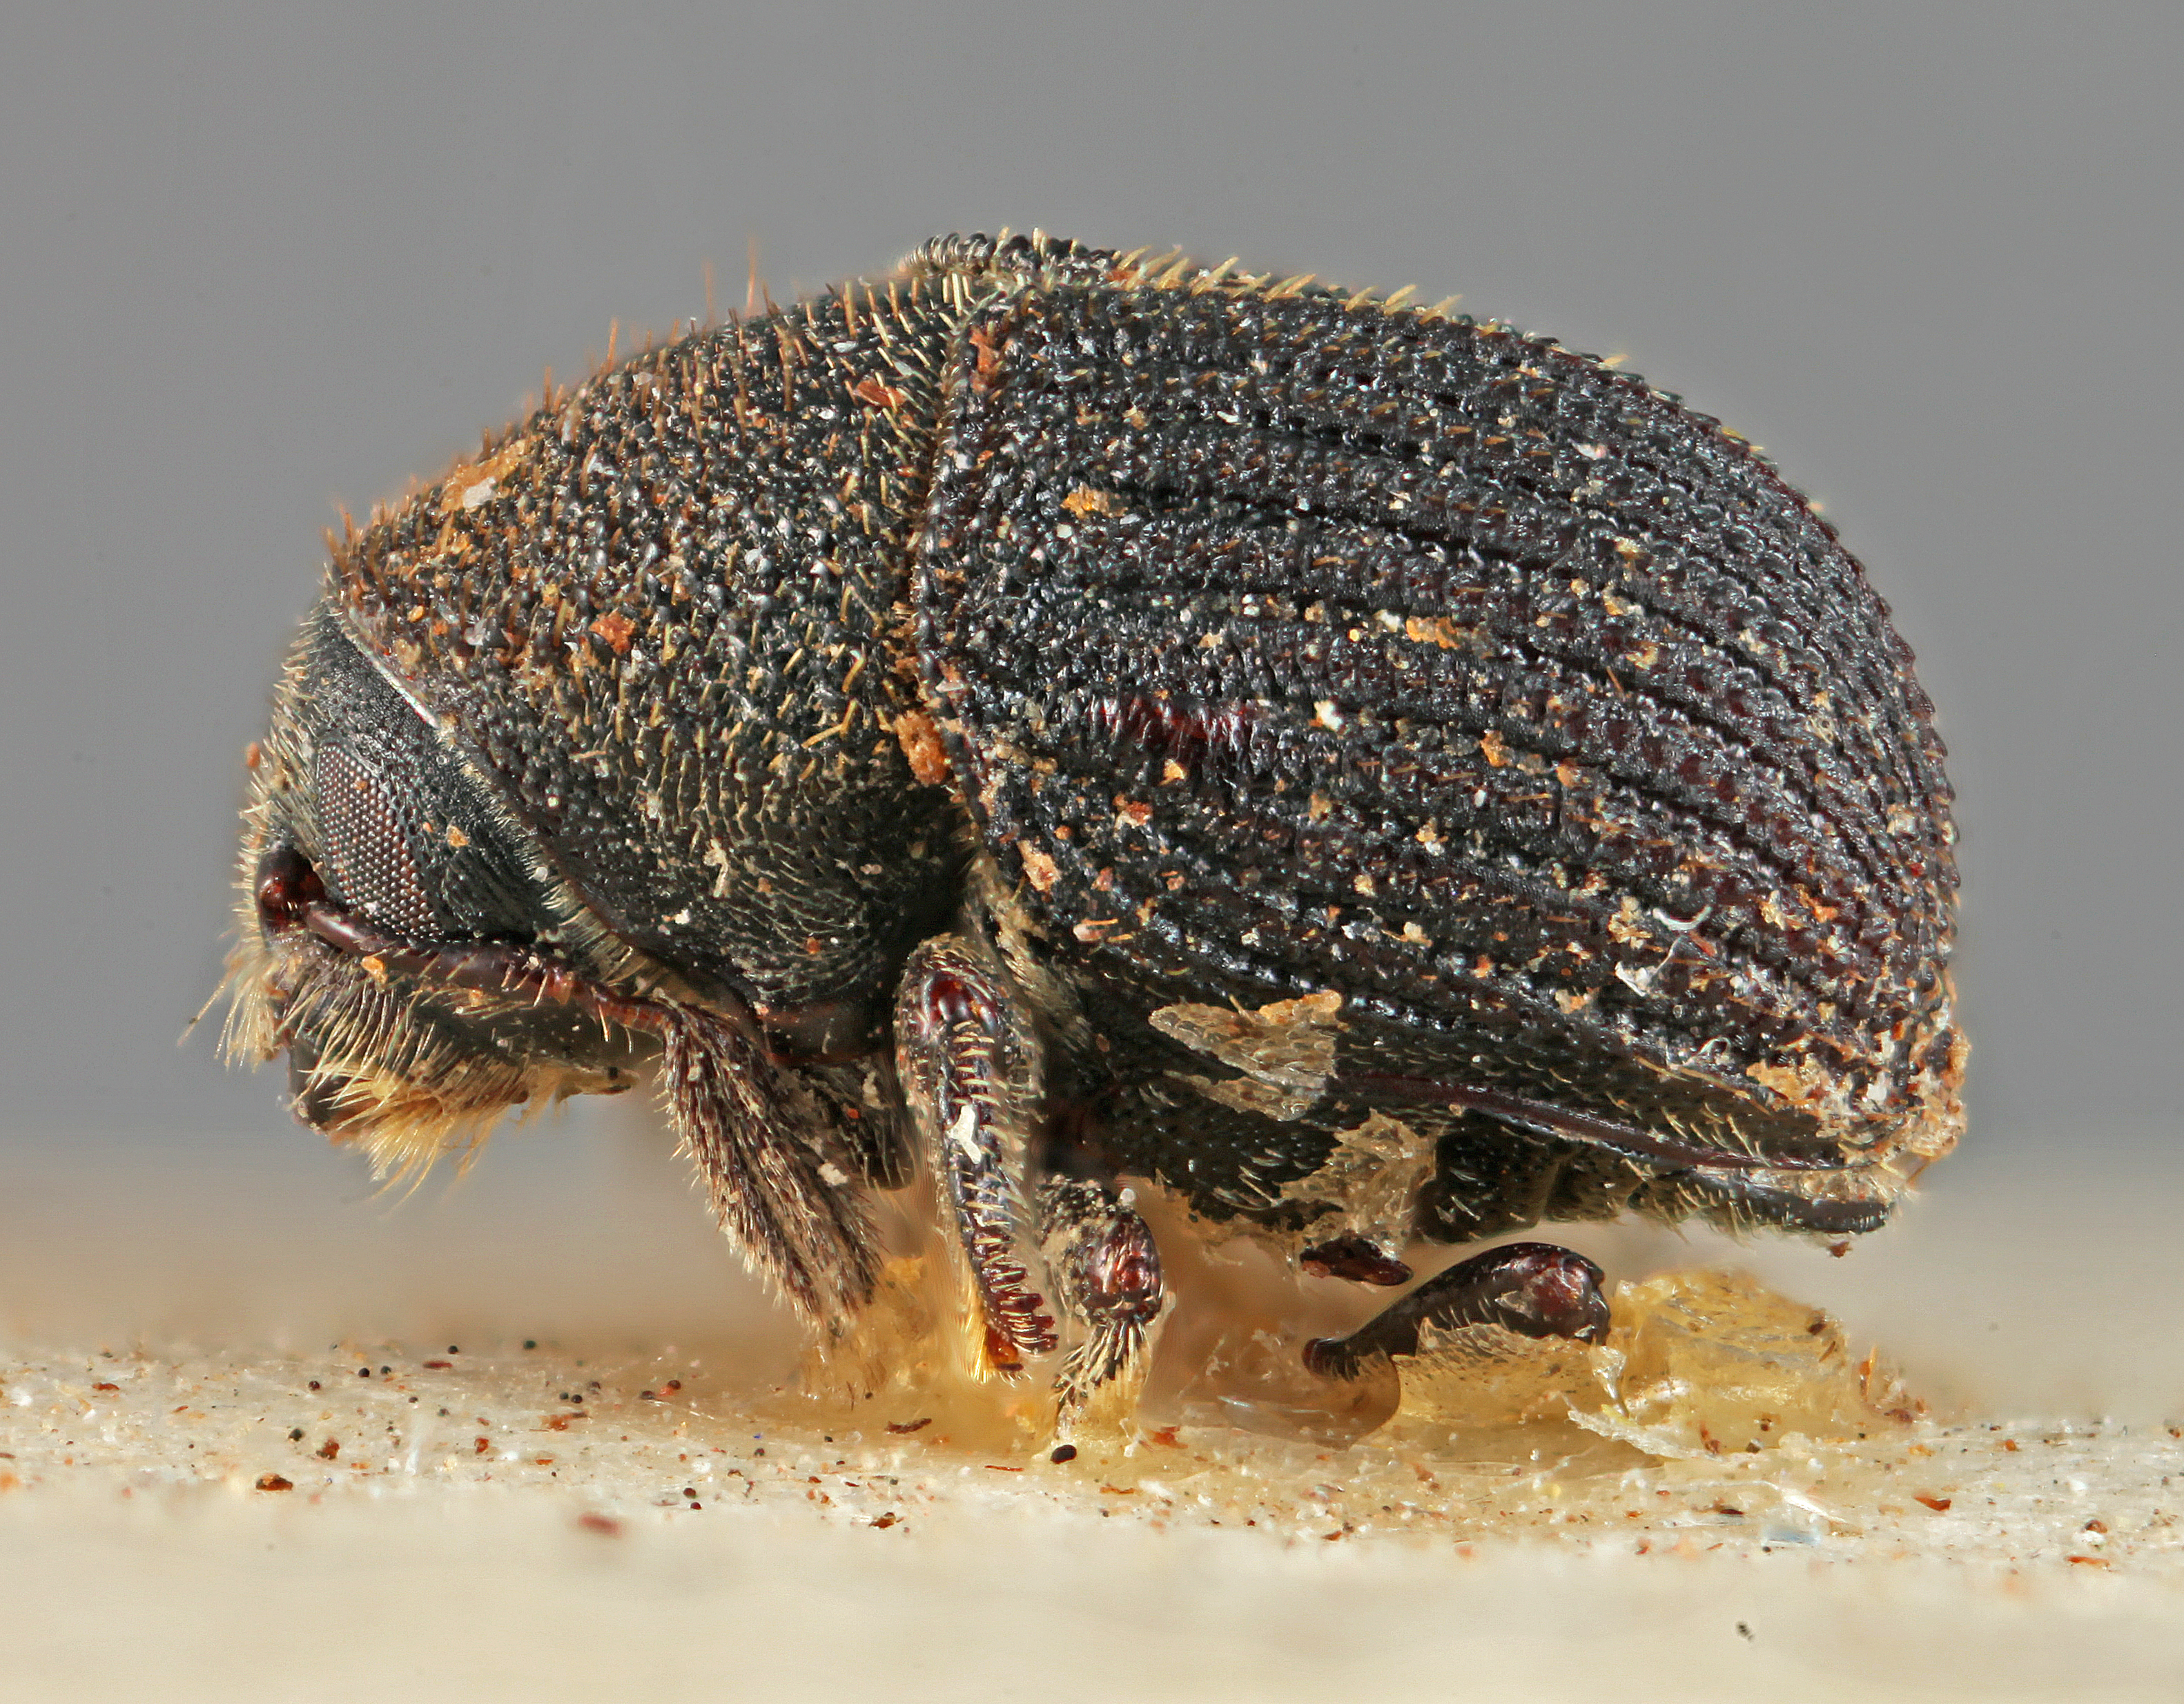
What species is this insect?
Phloeotribus striatus
